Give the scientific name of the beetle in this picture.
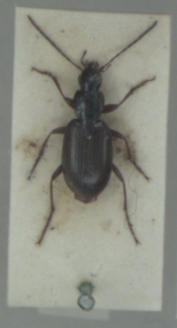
Agonum thoreyi
